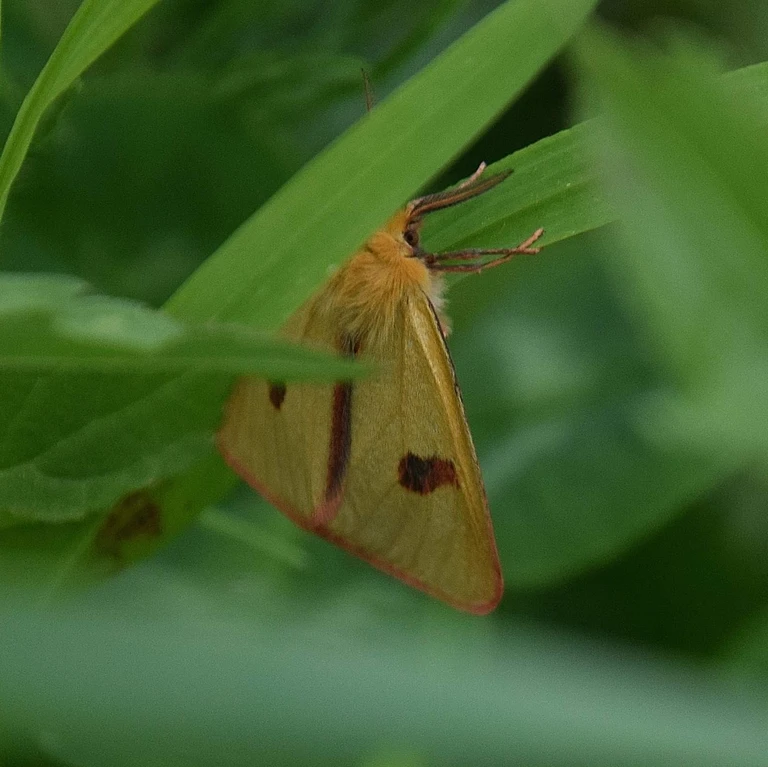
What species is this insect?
Diacrisia sannio
